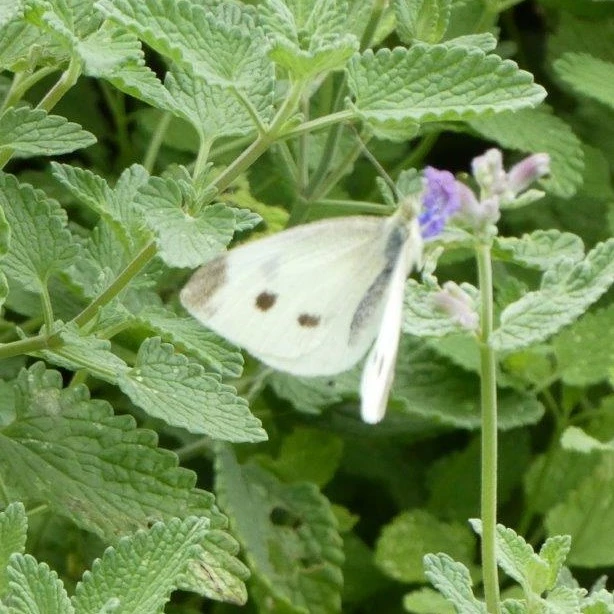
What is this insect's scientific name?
Pieris rapae
